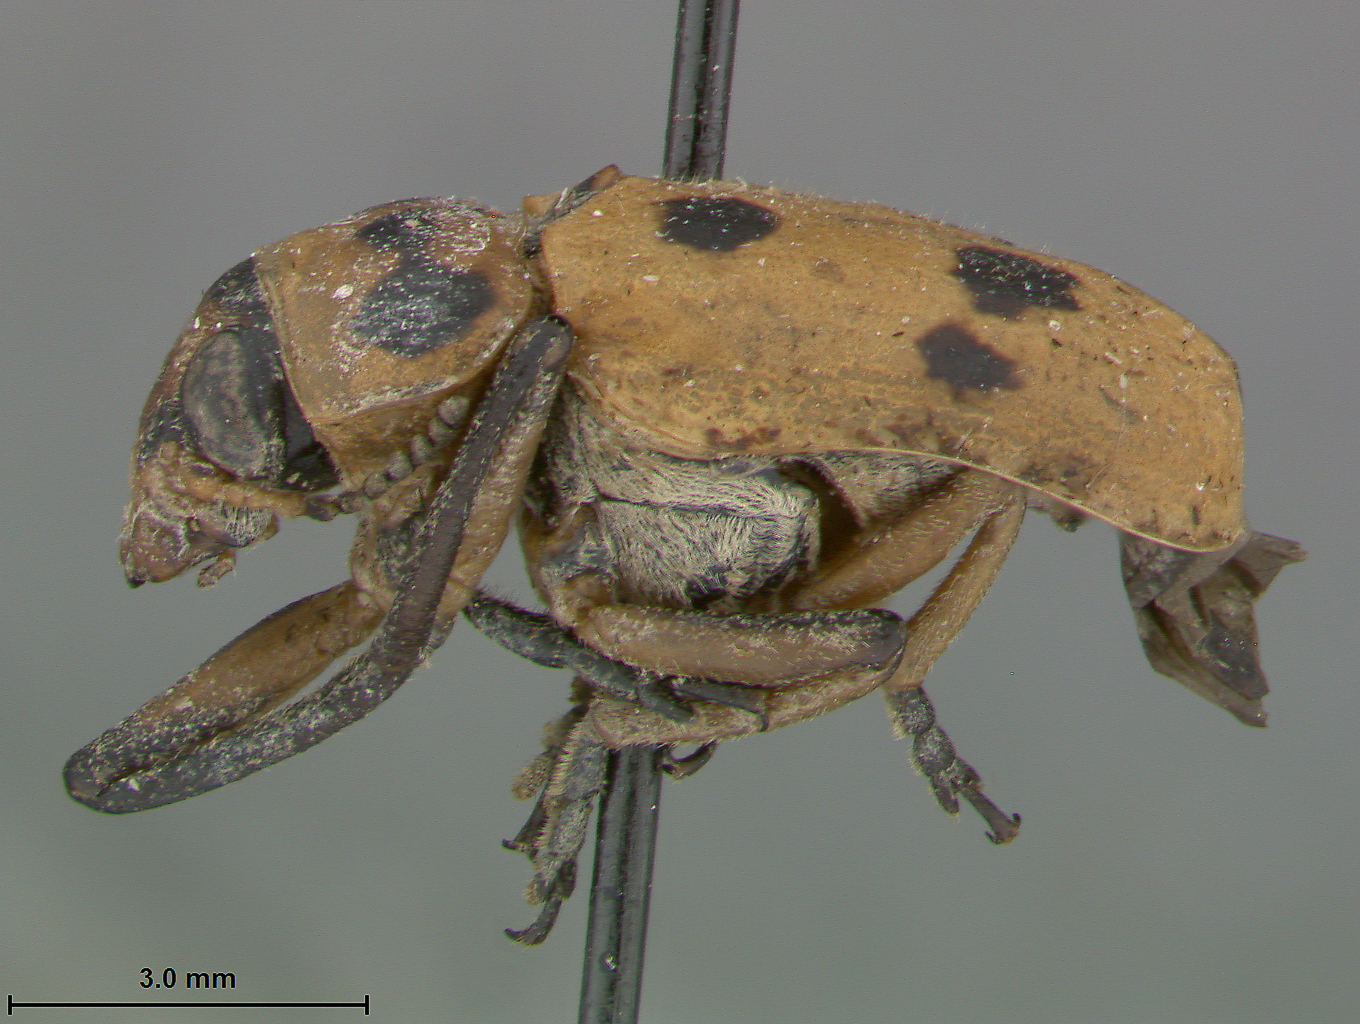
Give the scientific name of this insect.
Anomoea rufifrons
